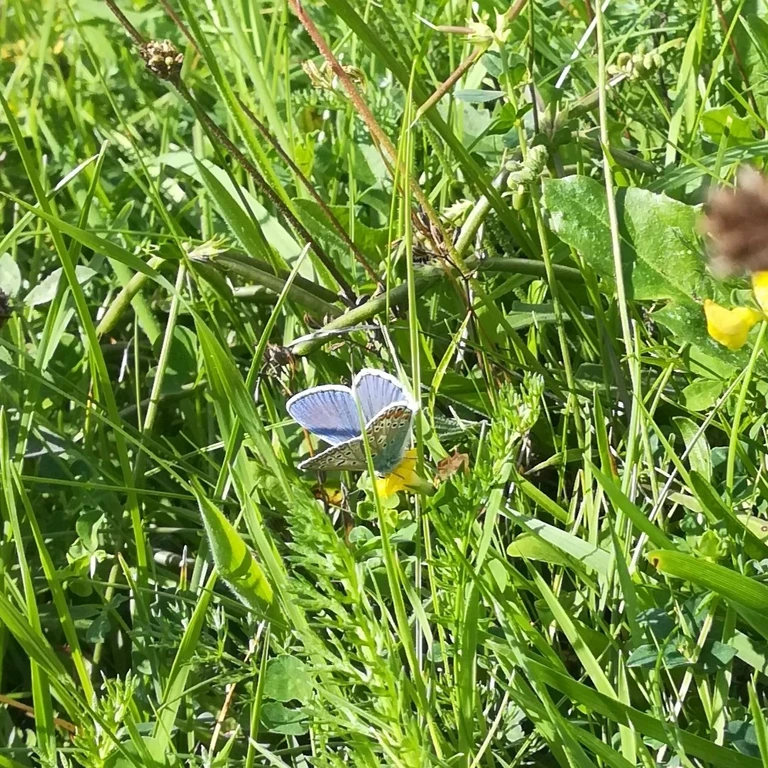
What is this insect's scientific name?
Polyommatus icarus
